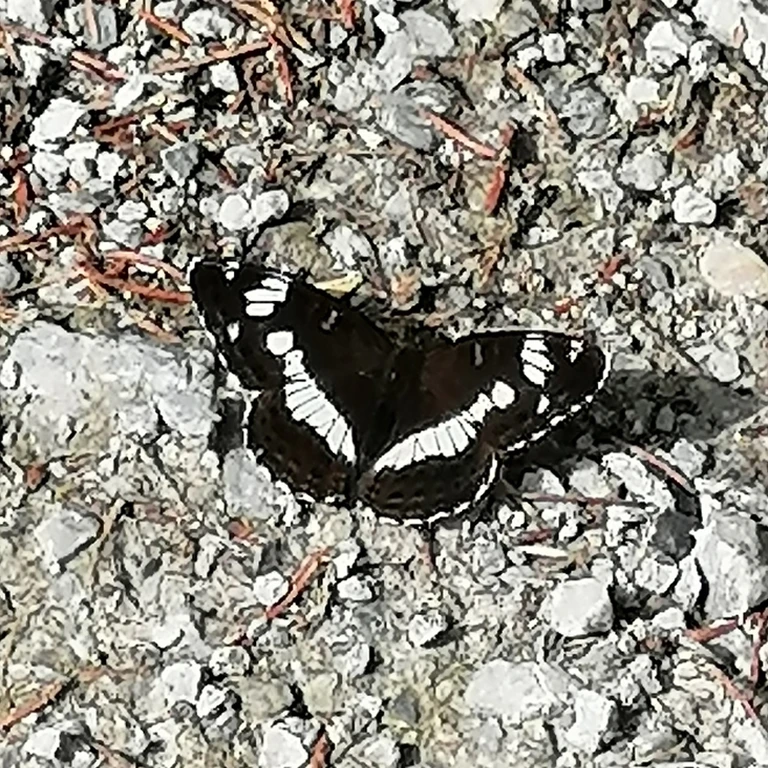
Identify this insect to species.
Limenitis camilla (also Ladoga camilla)
